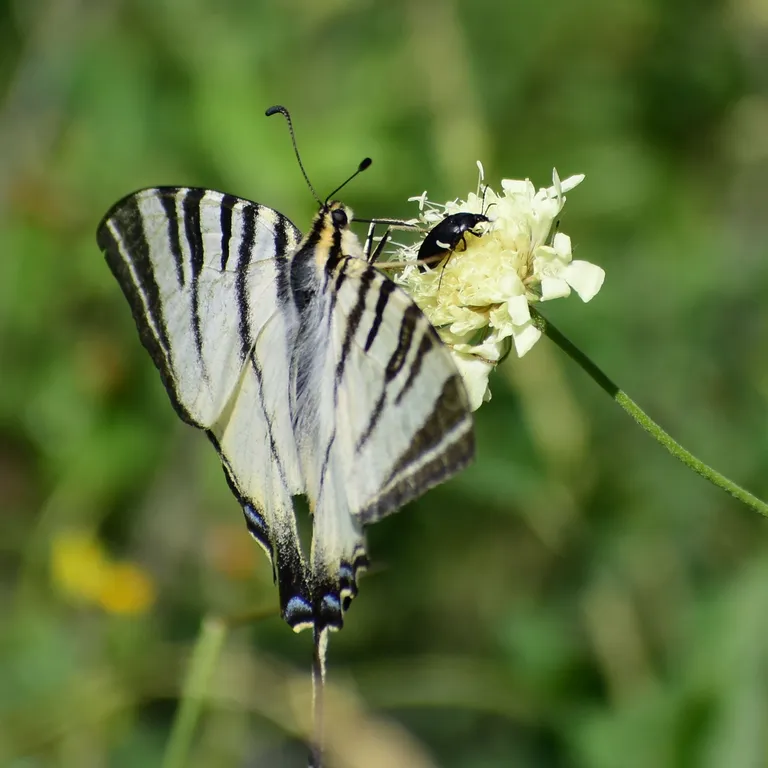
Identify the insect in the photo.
Iphiclides podalirius
